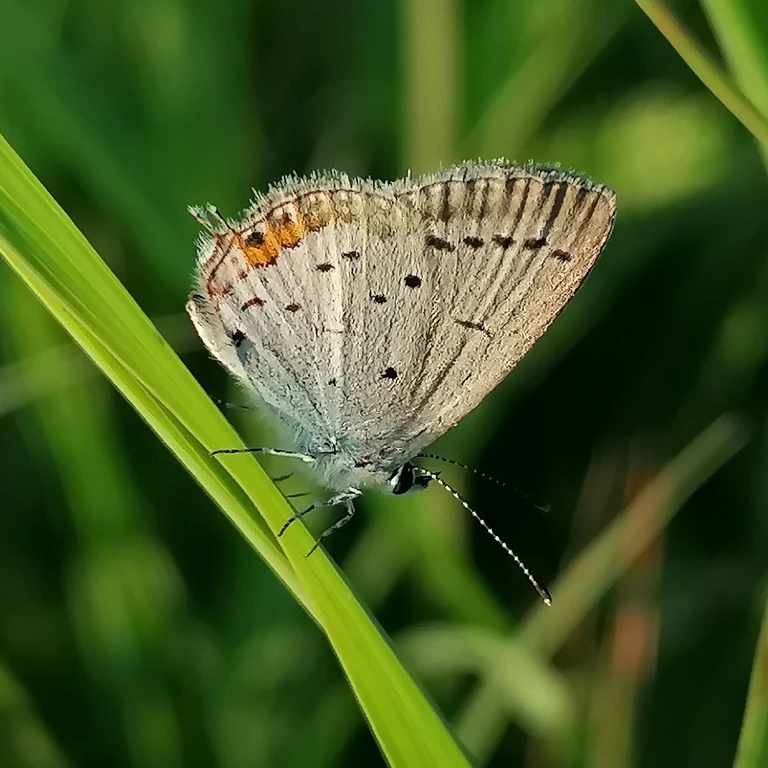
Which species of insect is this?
Cupido argiades (also Elkalyce argiades)
